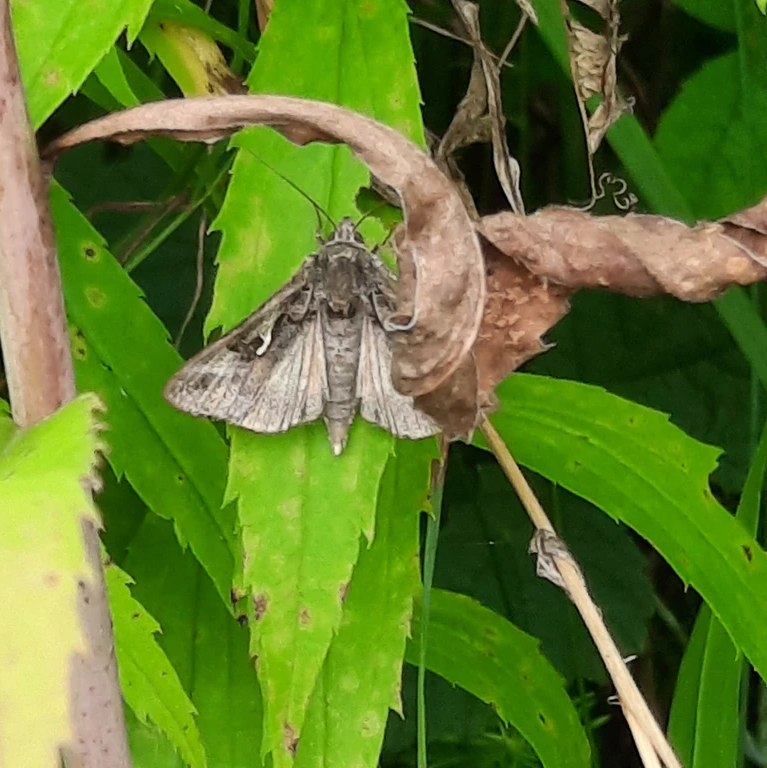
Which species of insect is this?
Autographa gamma
